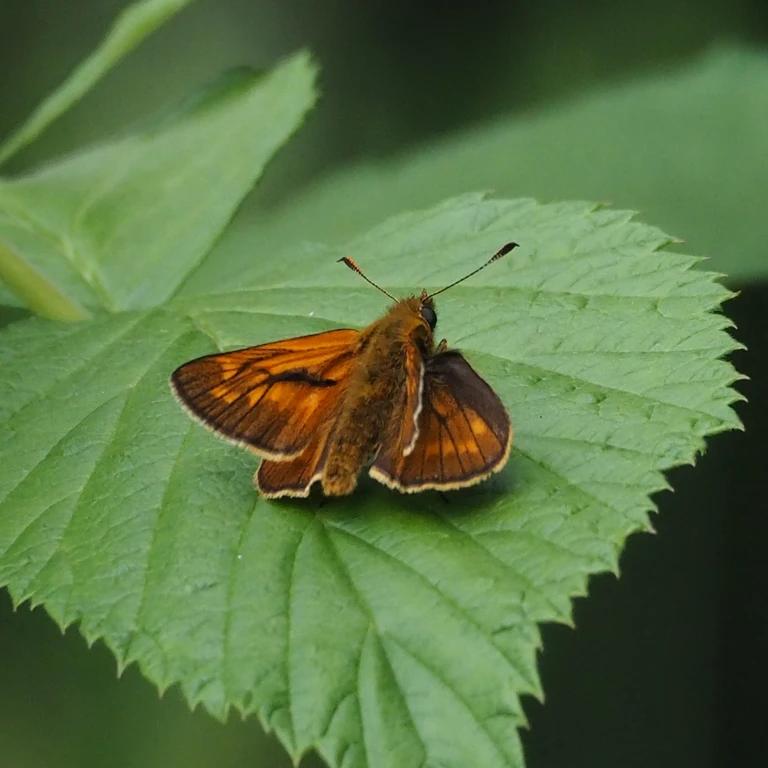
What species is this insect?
Ochlodes sylvanus (also Ochlodes venata)
